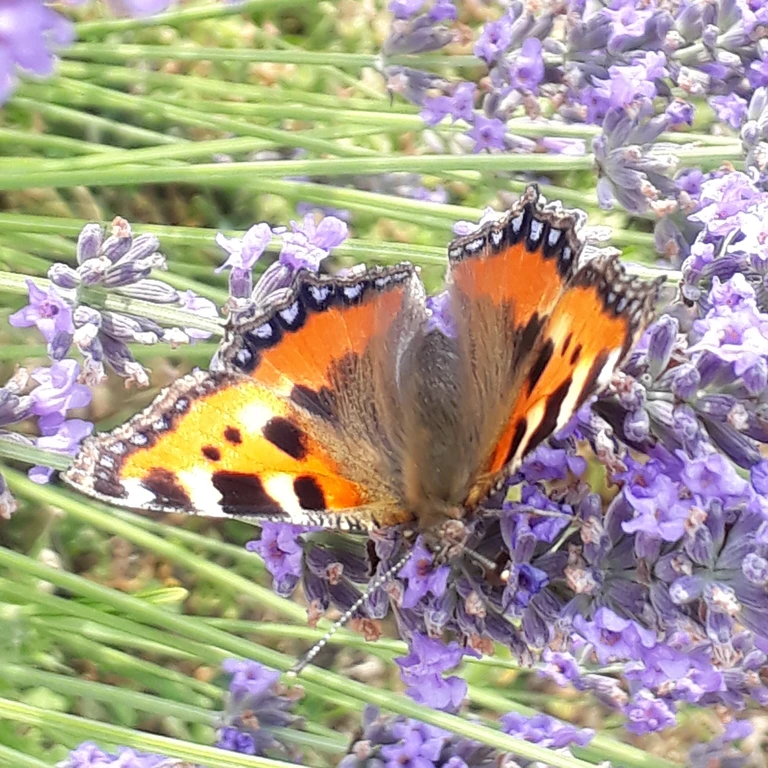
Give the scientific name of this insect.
Aglais urticae
